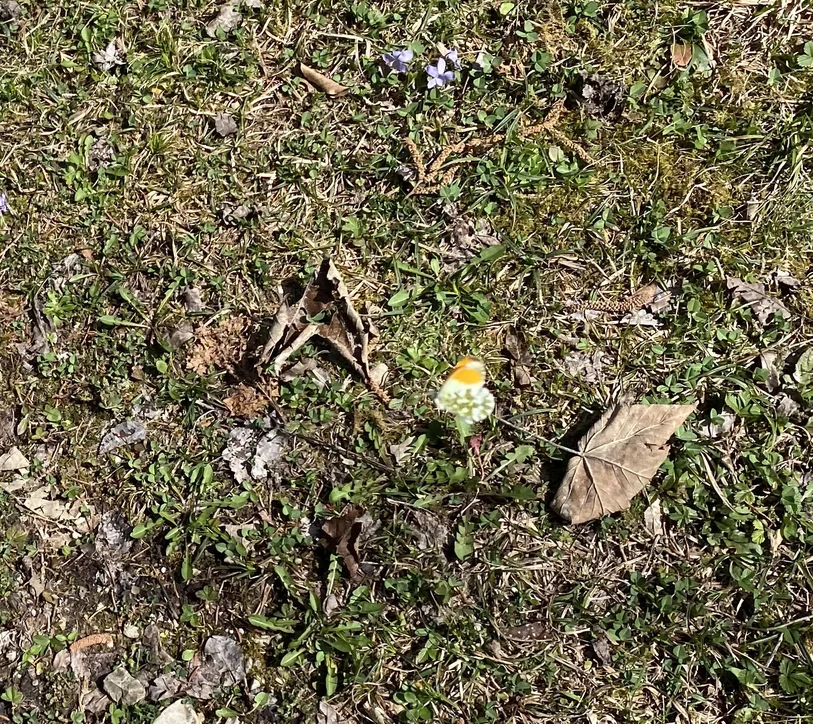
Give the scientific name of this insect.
Anthocharis cardamines
